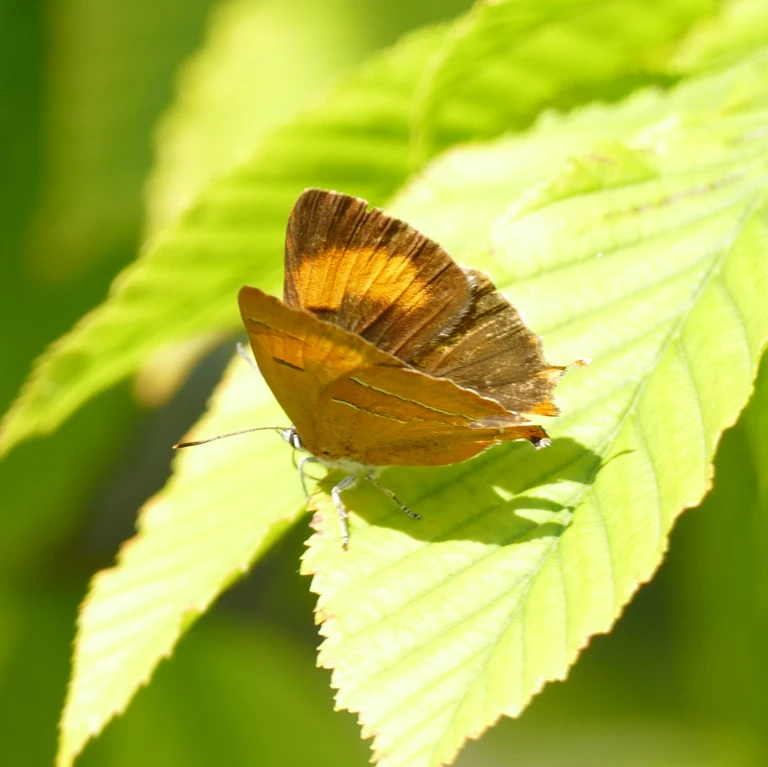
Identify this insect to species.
Thecla betulae
